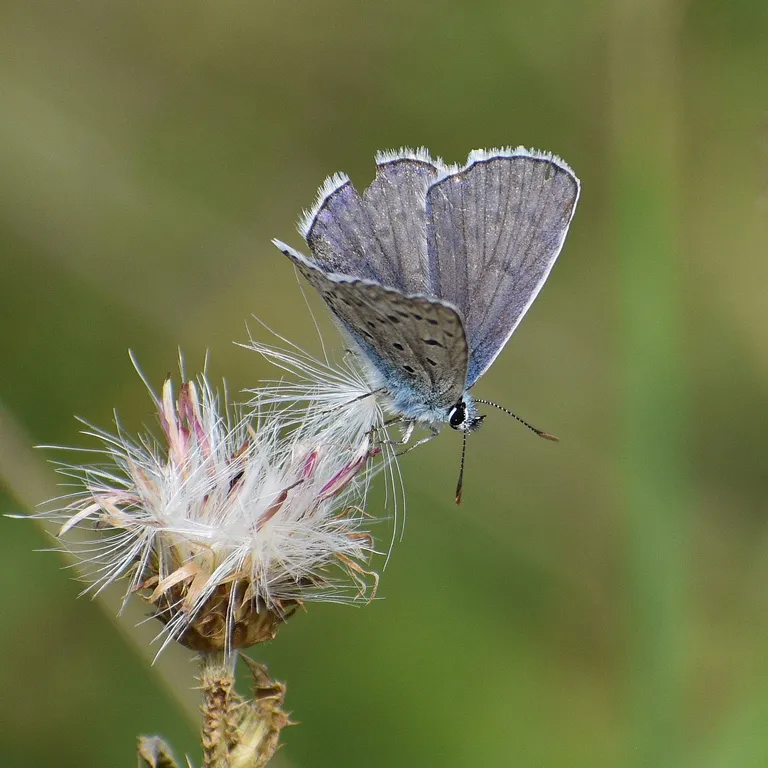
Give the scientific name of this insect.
Polyommatus icarus
